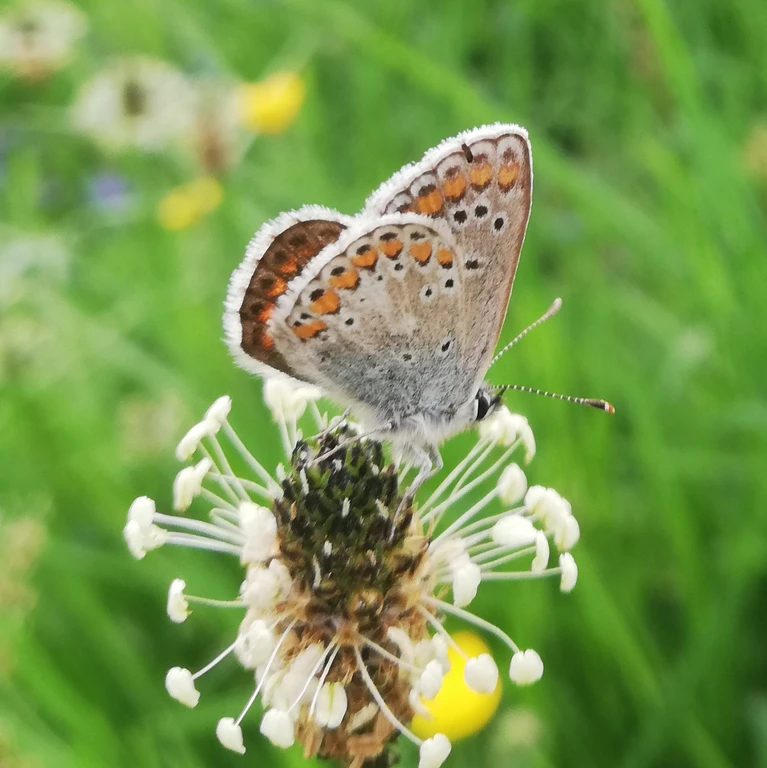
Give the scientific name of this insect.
Aricia agestis/artaxerxes
